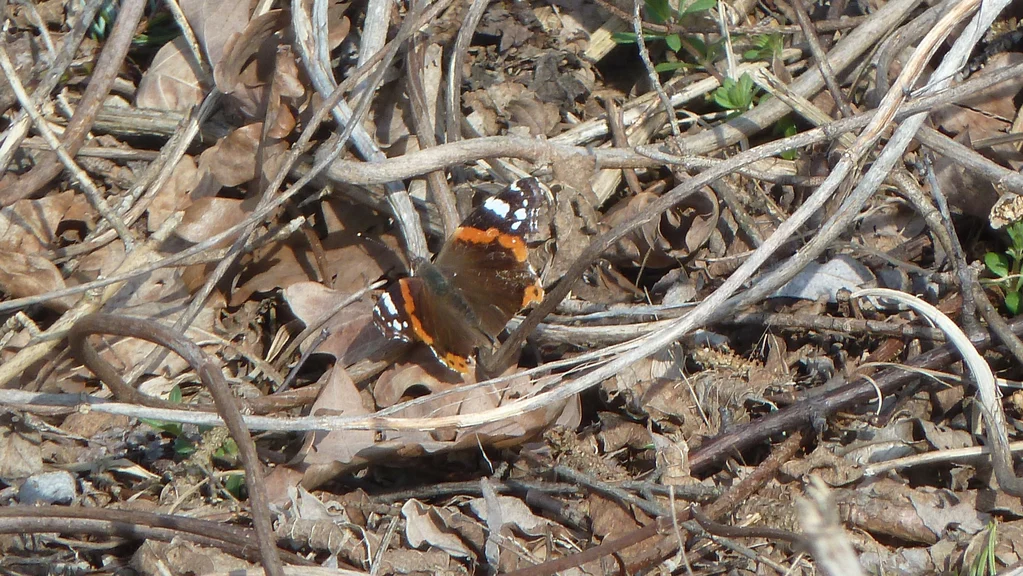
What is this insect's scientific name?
Vanessa atalanta
